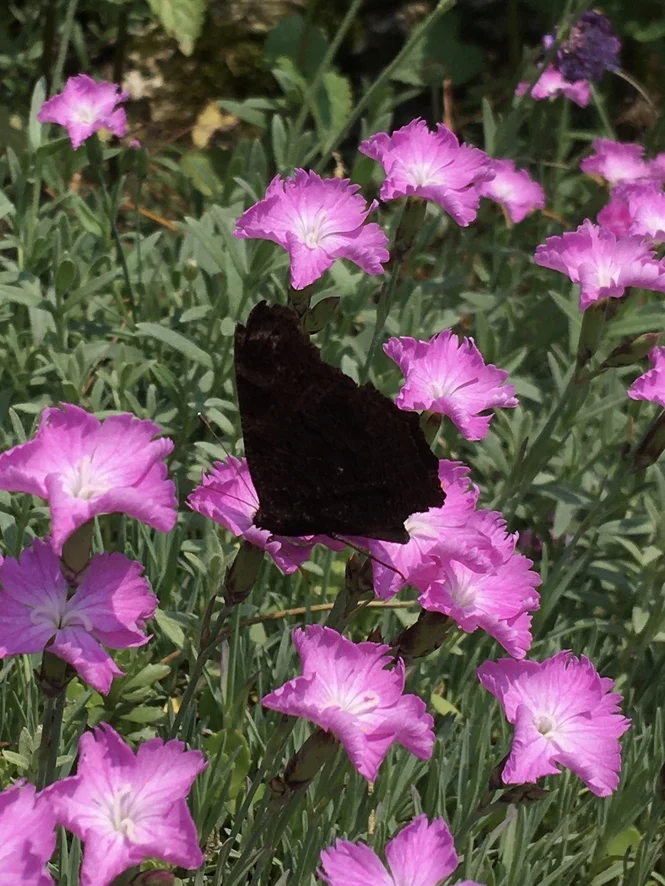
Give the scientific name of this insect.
Aglais io
